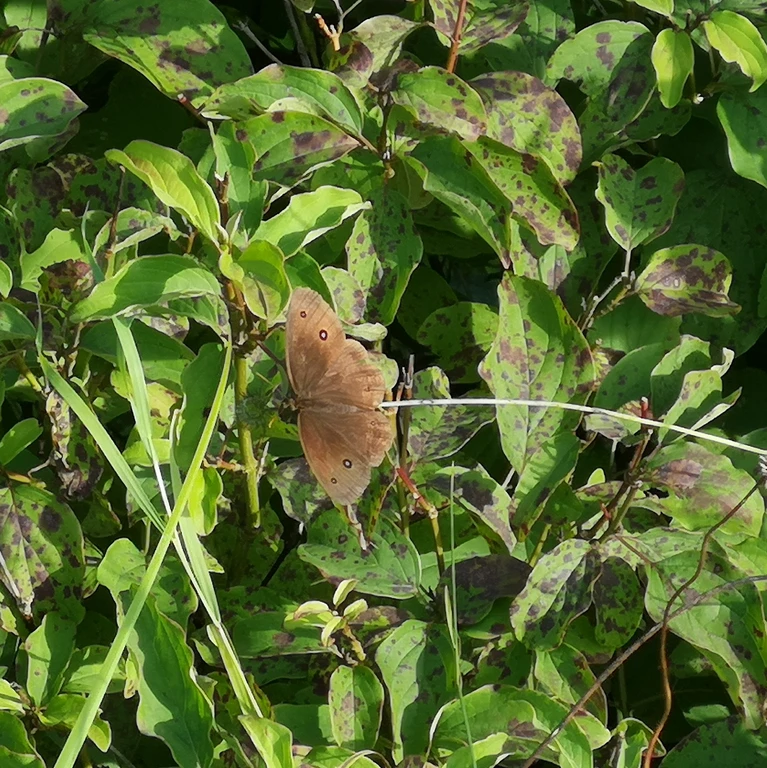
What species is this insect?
Aphantopus hyperantus
